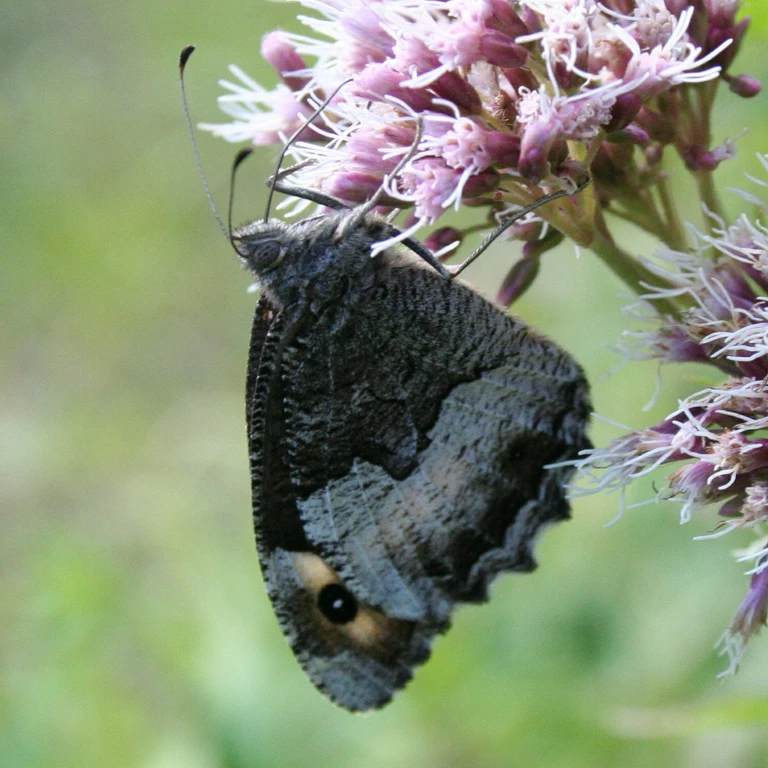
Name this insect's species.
Hipparchia alcyone
